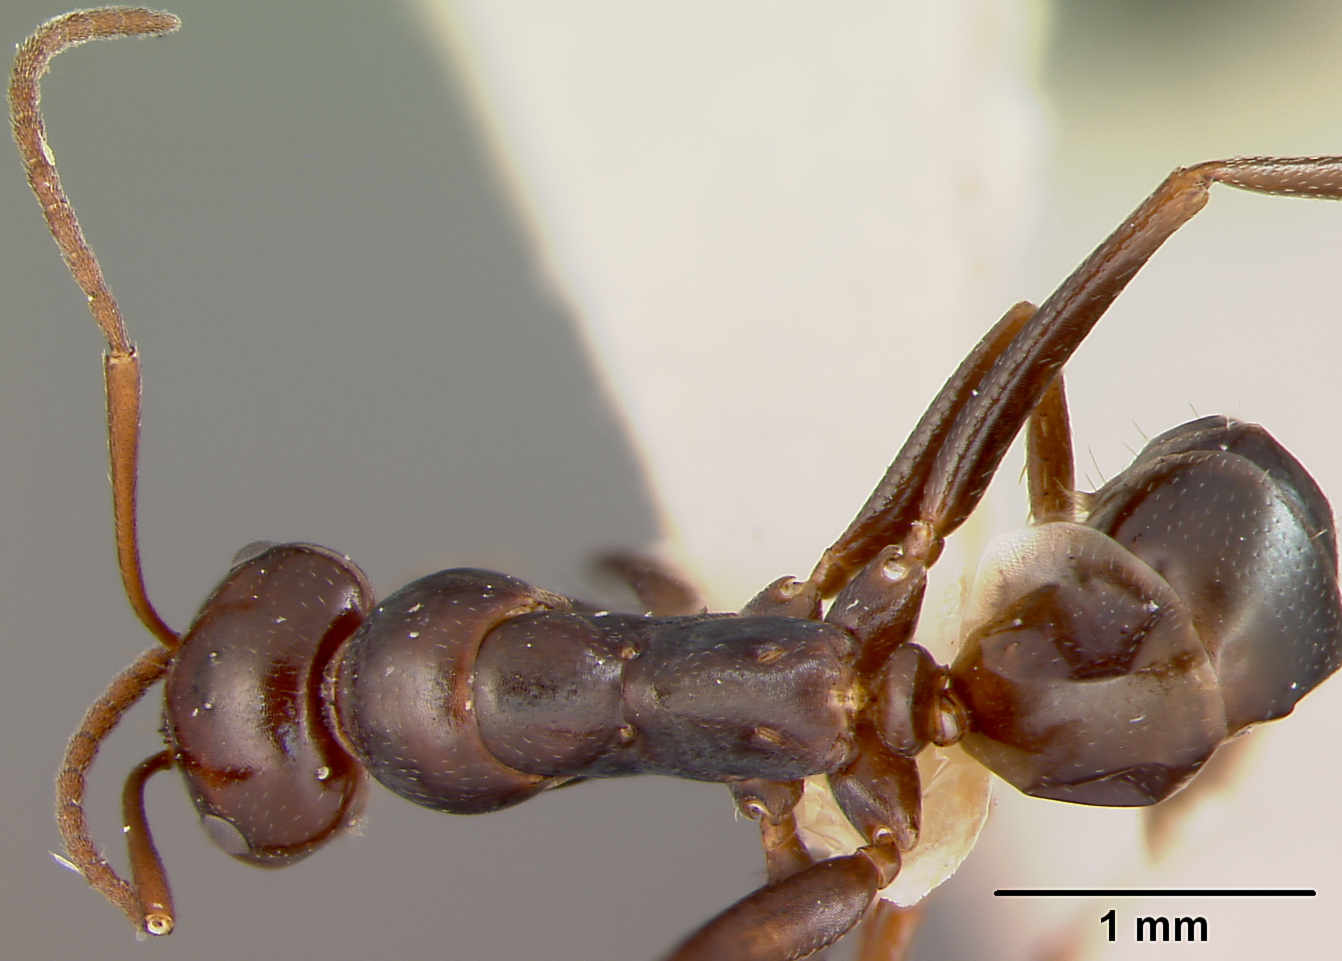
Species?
Melophorus insularis
